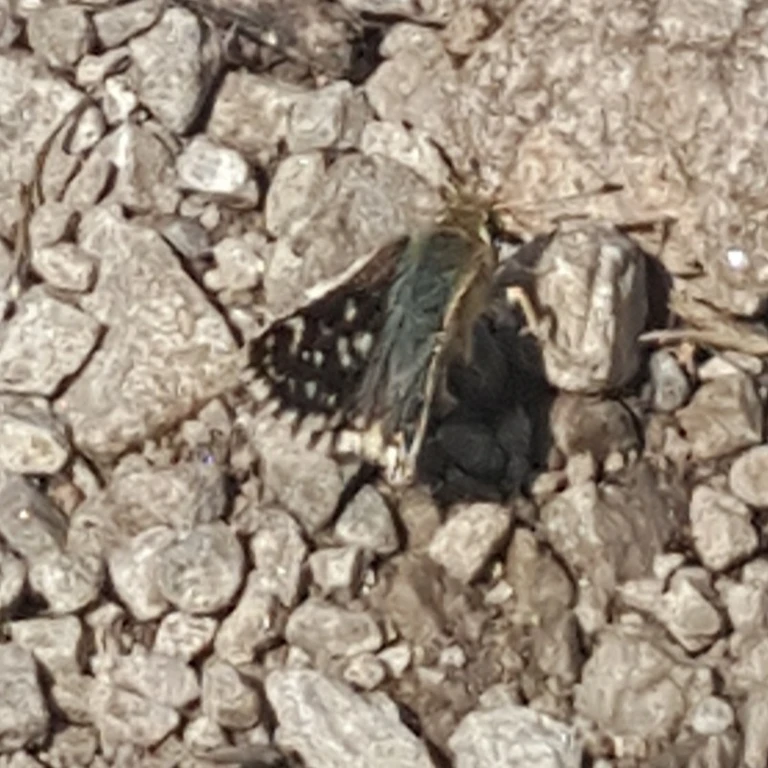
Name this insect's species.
Spialia sertorius
